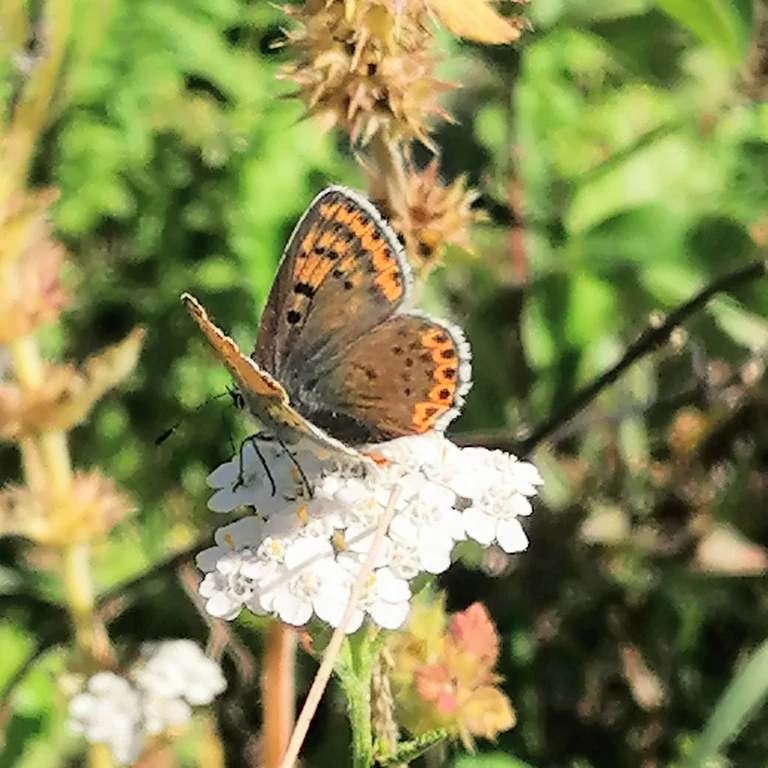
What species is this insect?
Lycaena tityrus (also Loweia tityrus)
